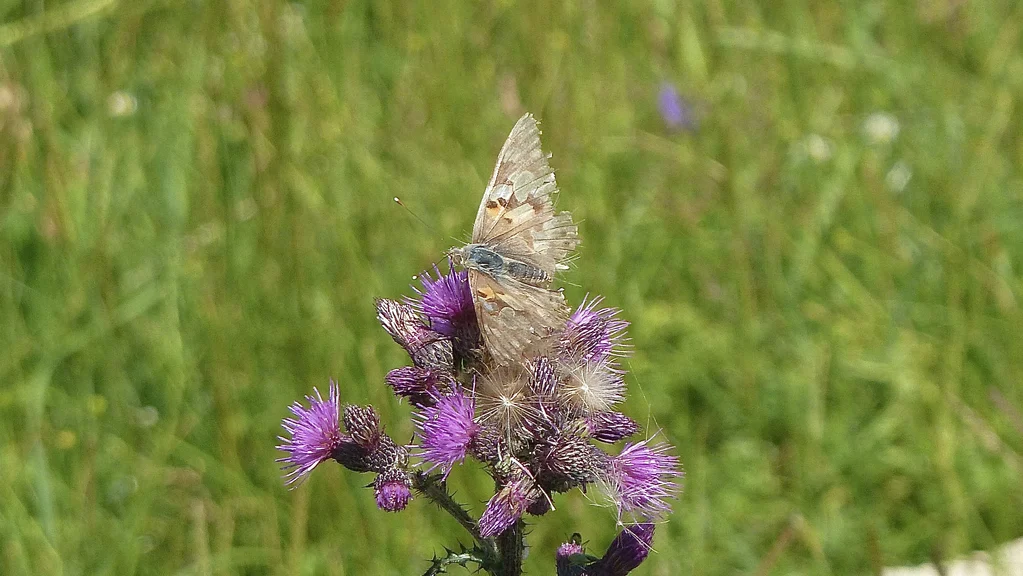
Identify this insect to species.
Vanessa cardui
